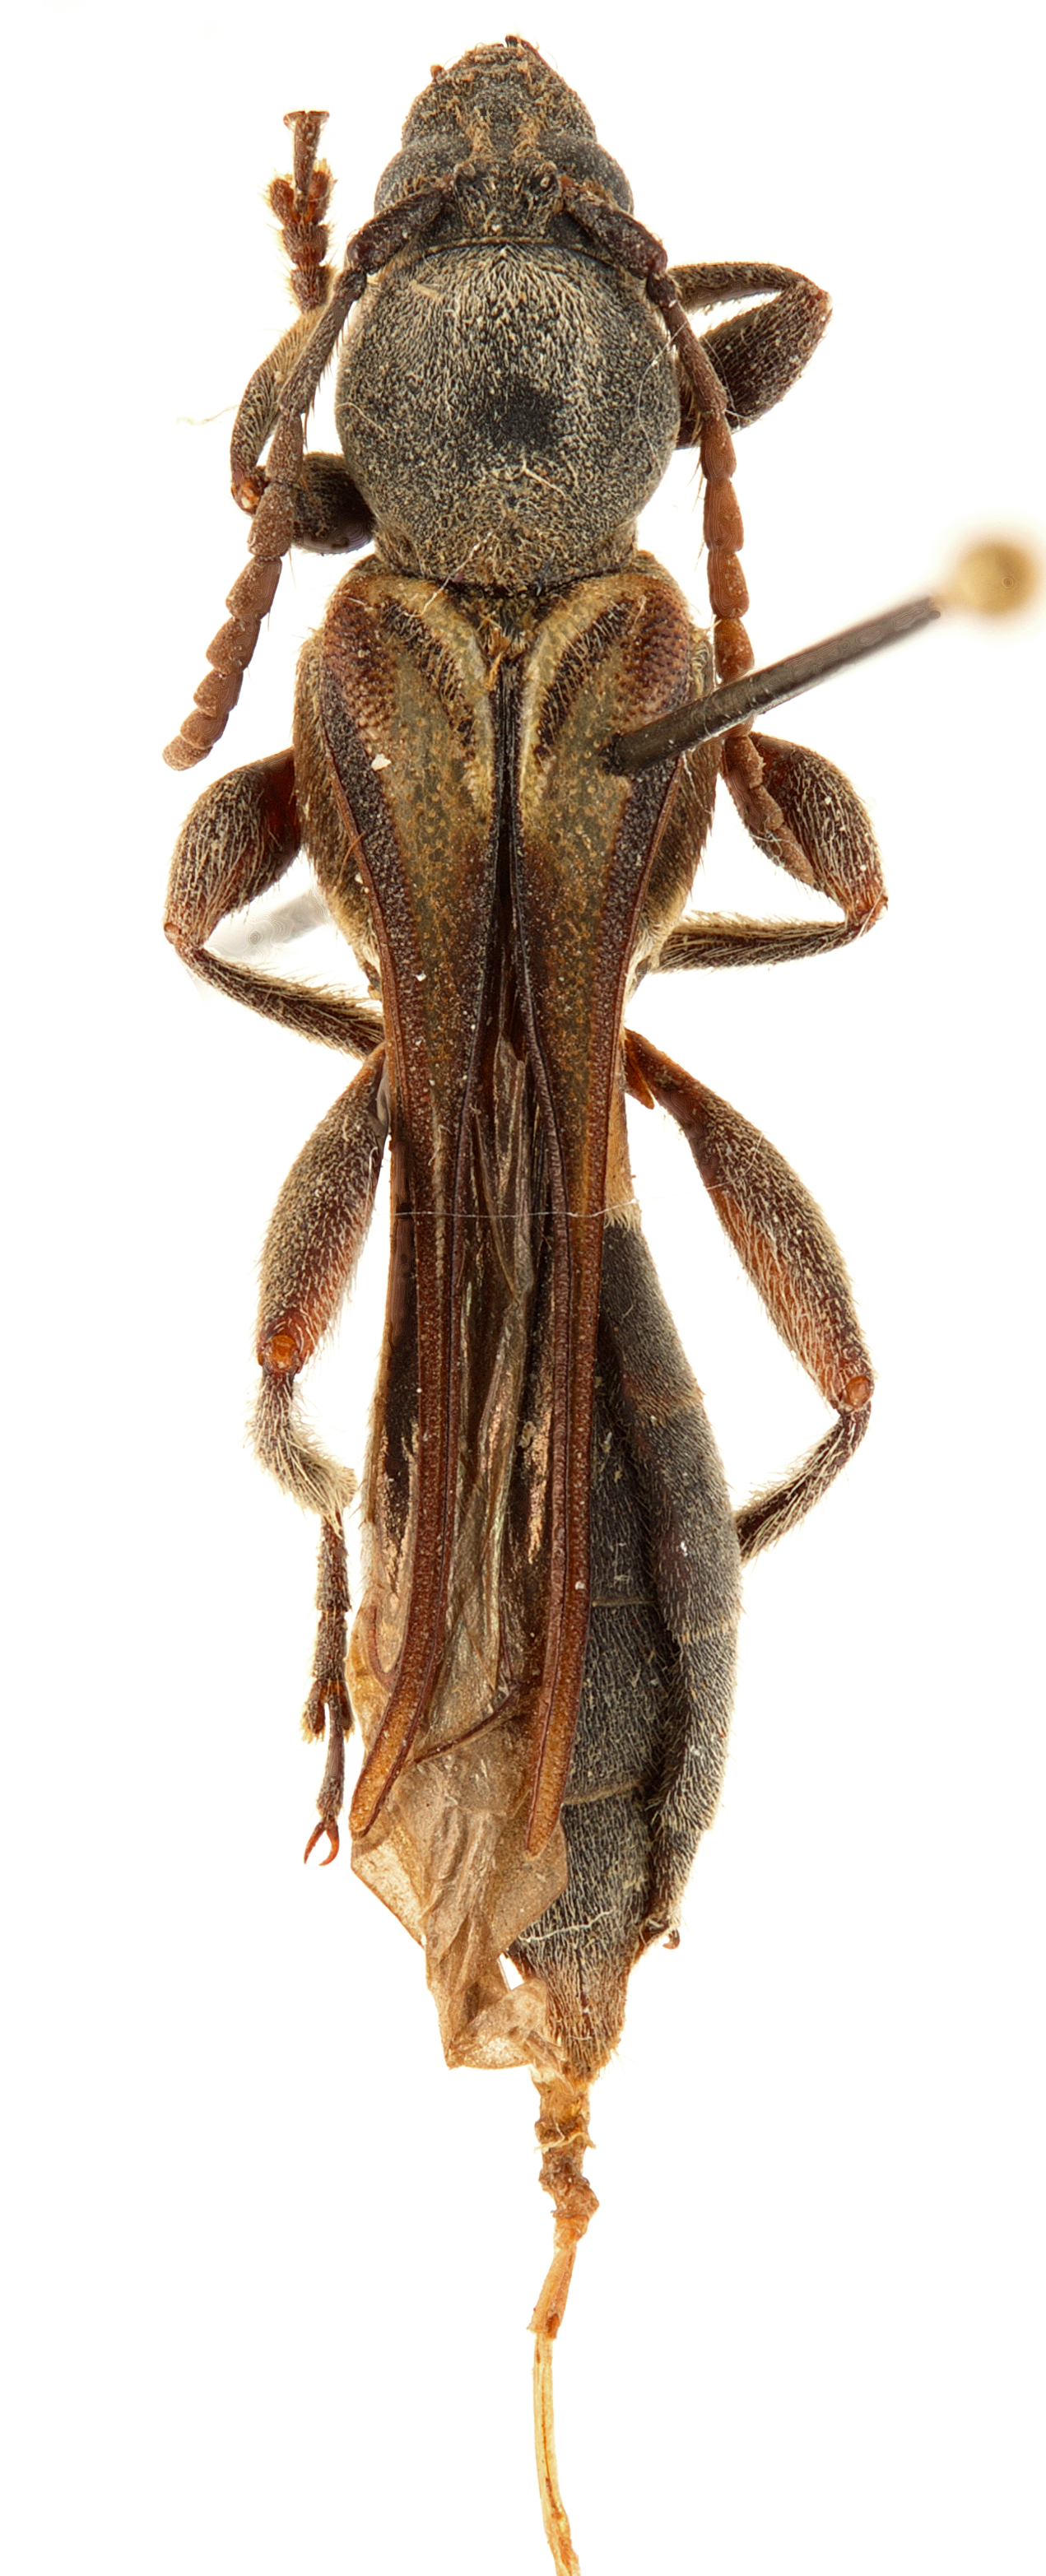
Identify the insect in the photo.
Sphecomorpha murina
